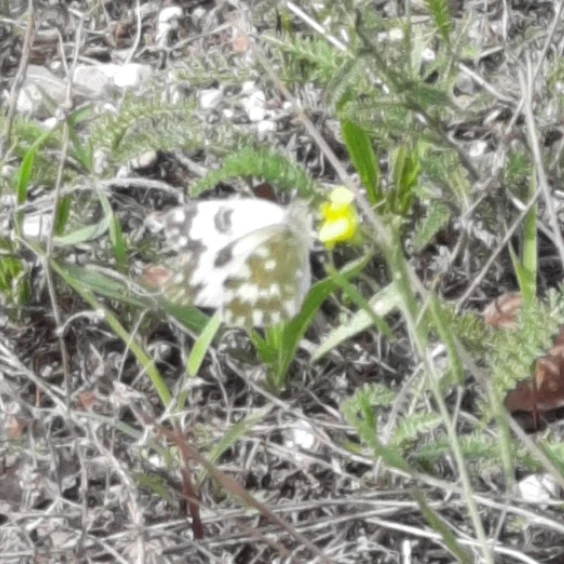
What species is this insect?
Pontia edusa
